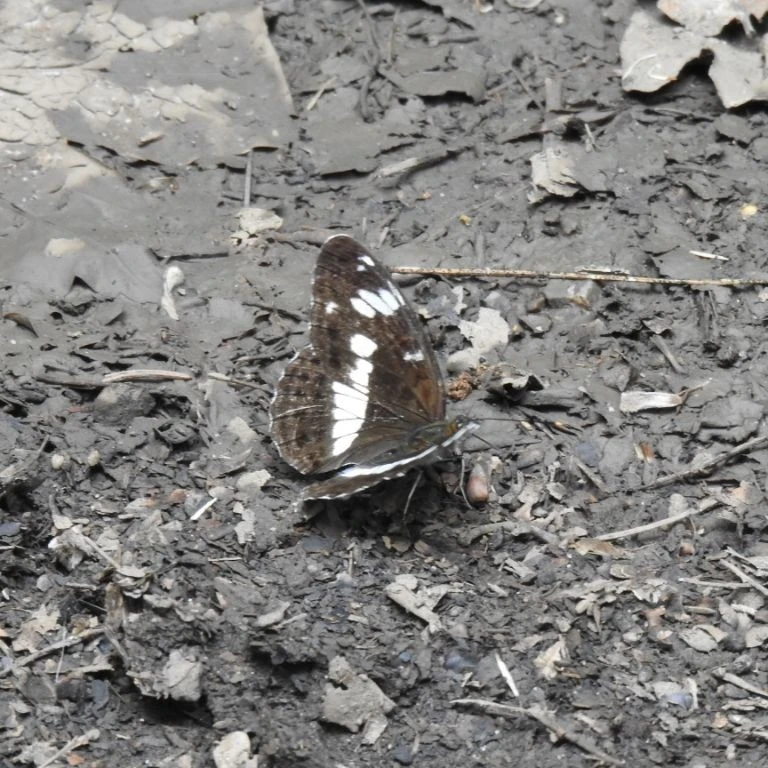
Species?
Limenitis camilla (also Ladoga camilla)
